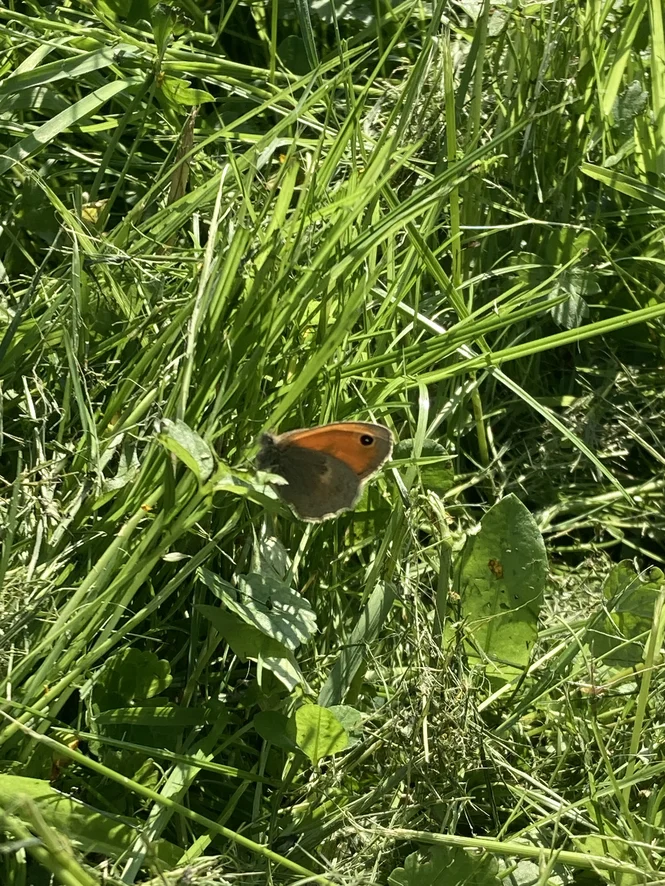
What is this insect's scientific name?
Coenonympha pamphilus
